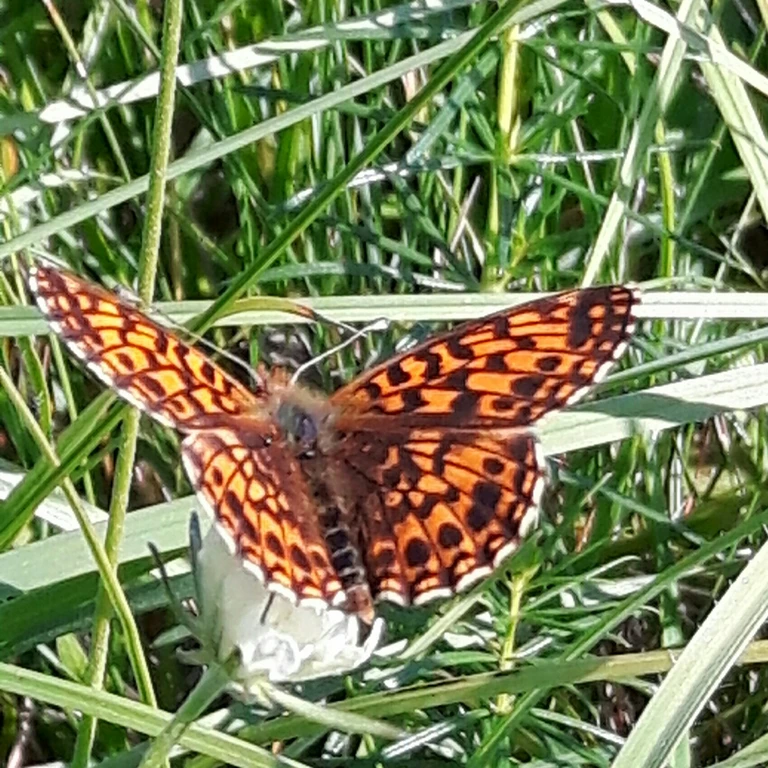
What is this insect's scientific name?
Boloria dia
